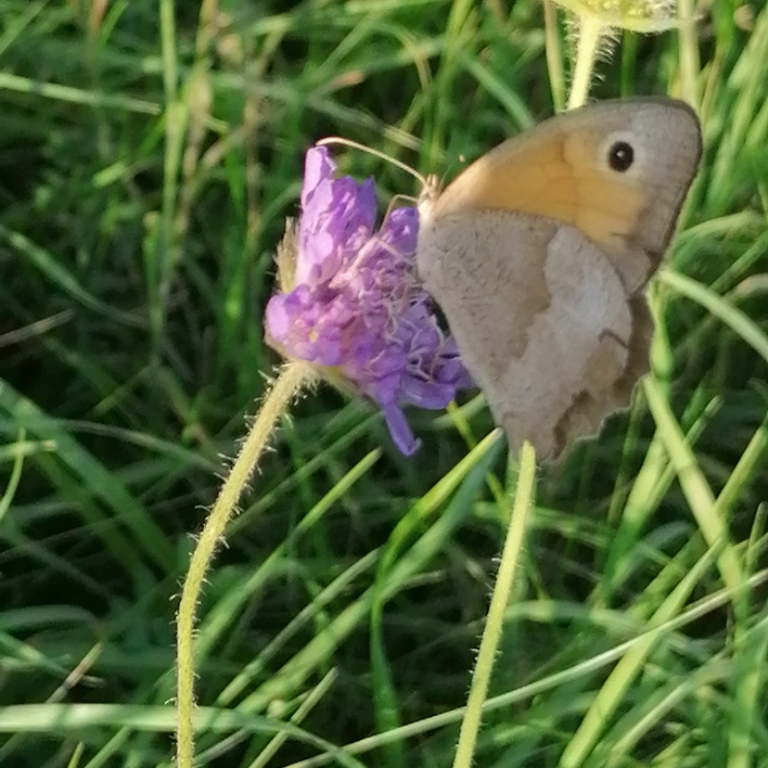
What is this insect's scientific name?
Maniola jurtina
